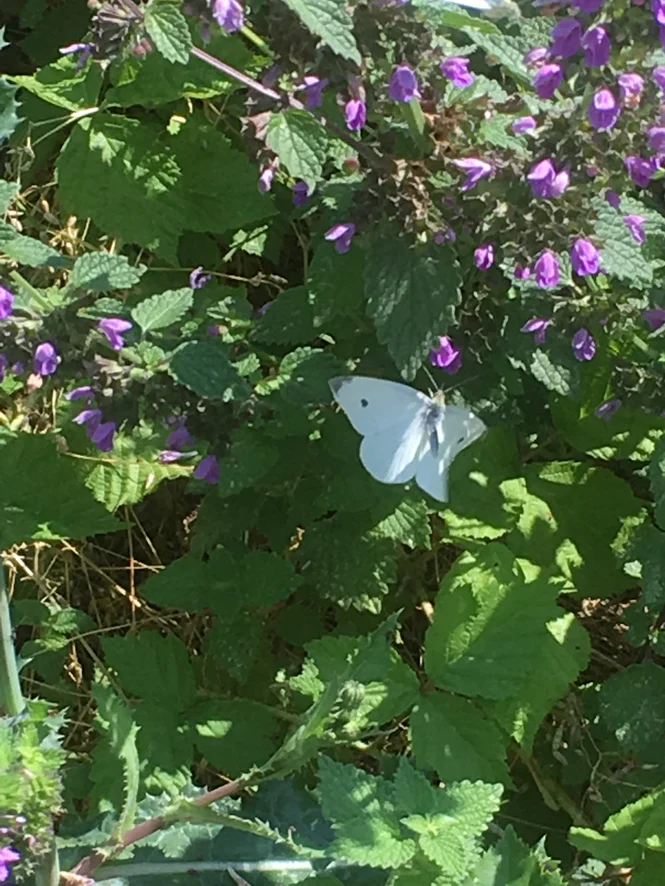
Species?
Pieris rapae
